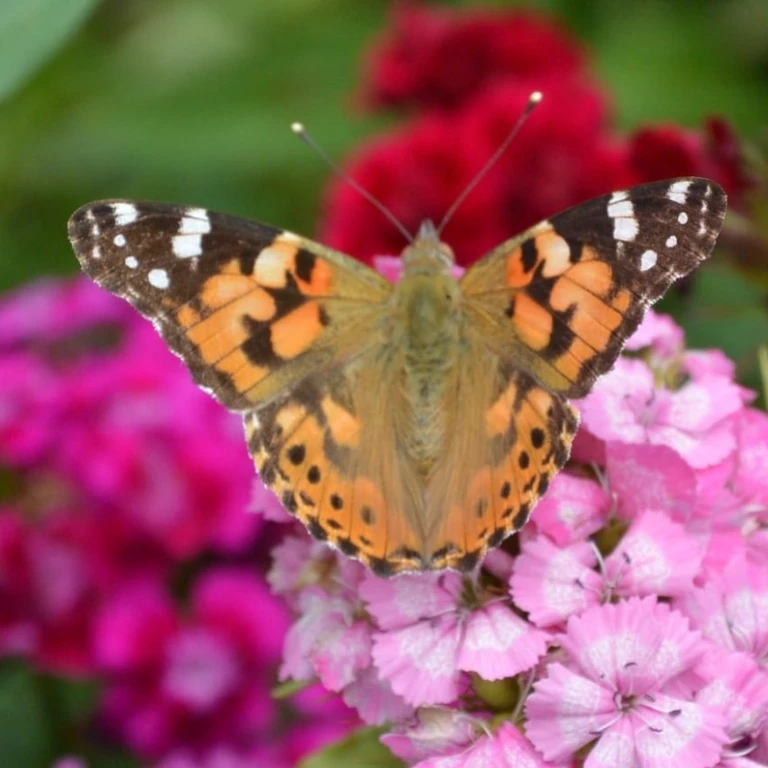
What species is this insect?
Vanessa cardui
